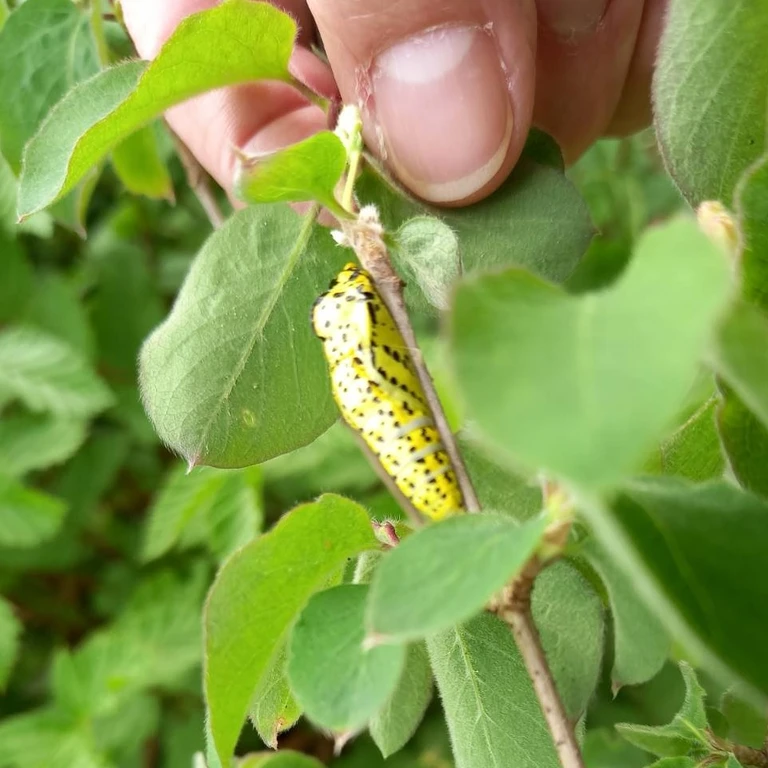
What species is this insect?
Aporia crataegi
